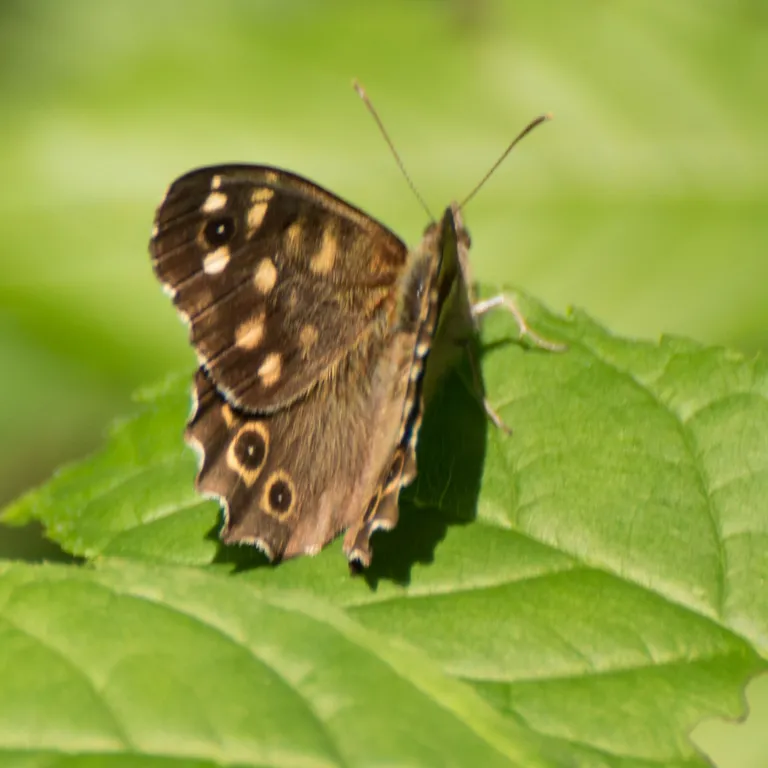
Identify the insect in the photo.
Pararge aegeria
